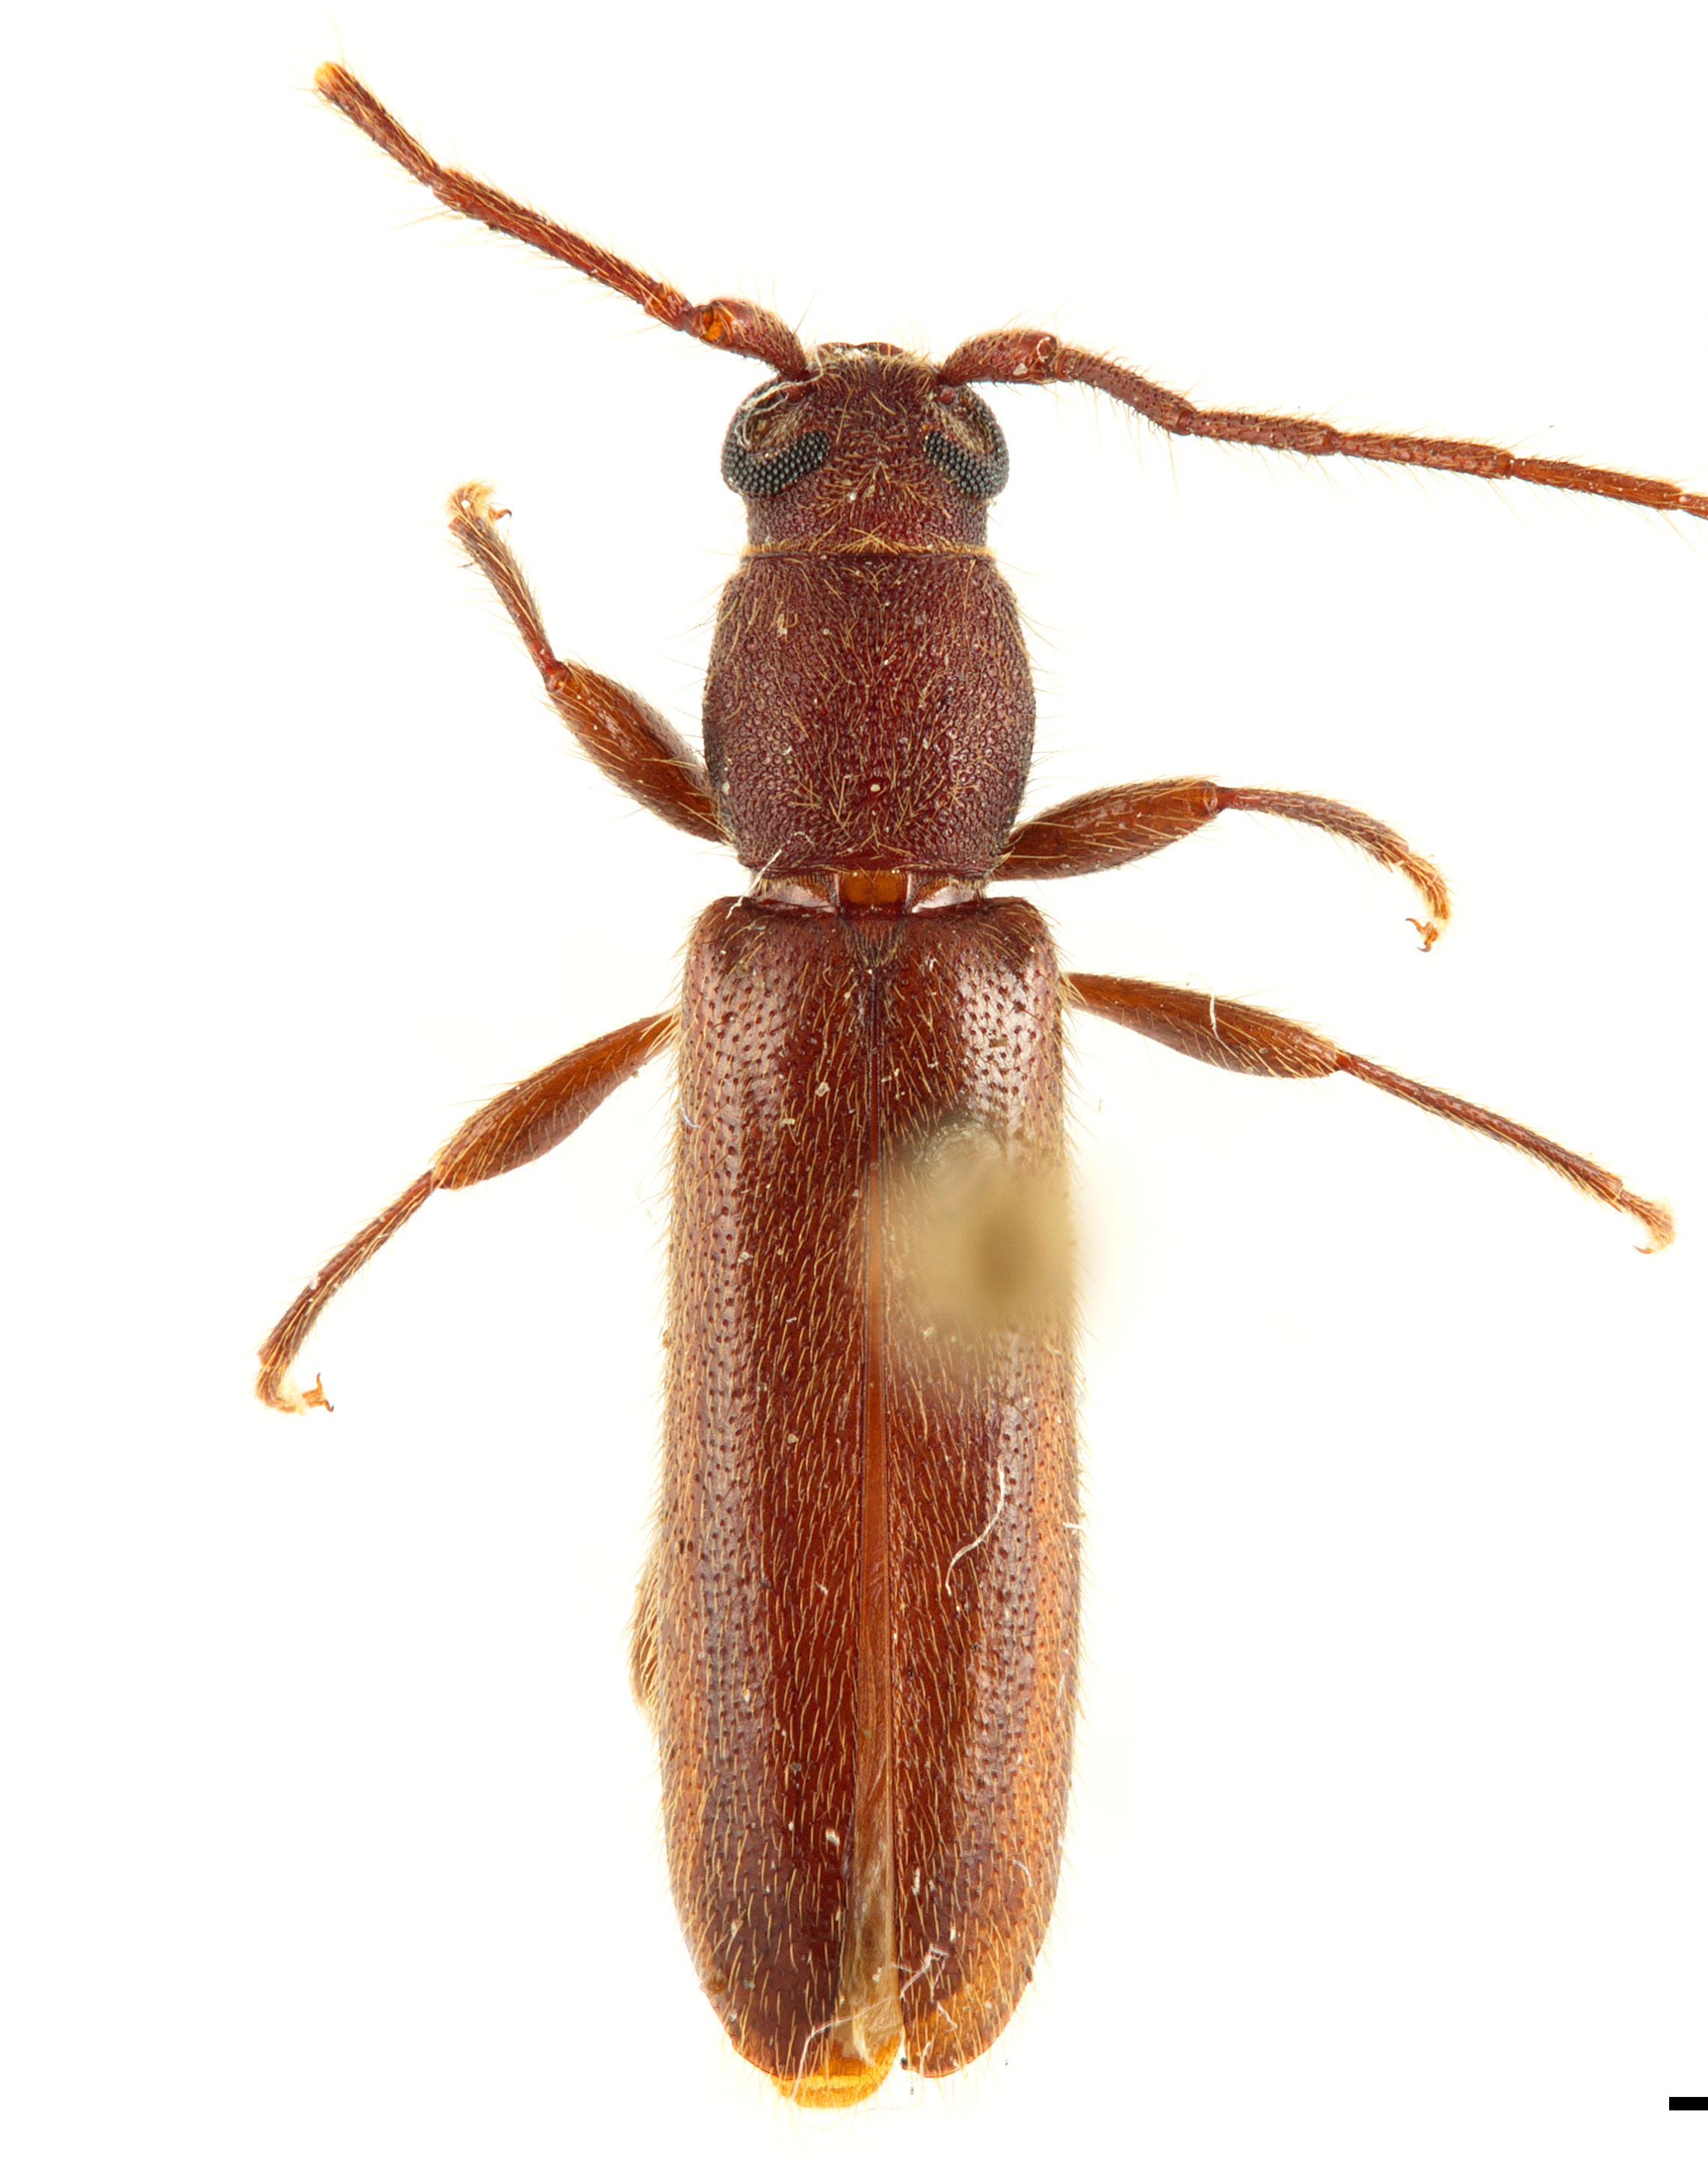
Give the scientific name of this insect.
Geropa concolor
